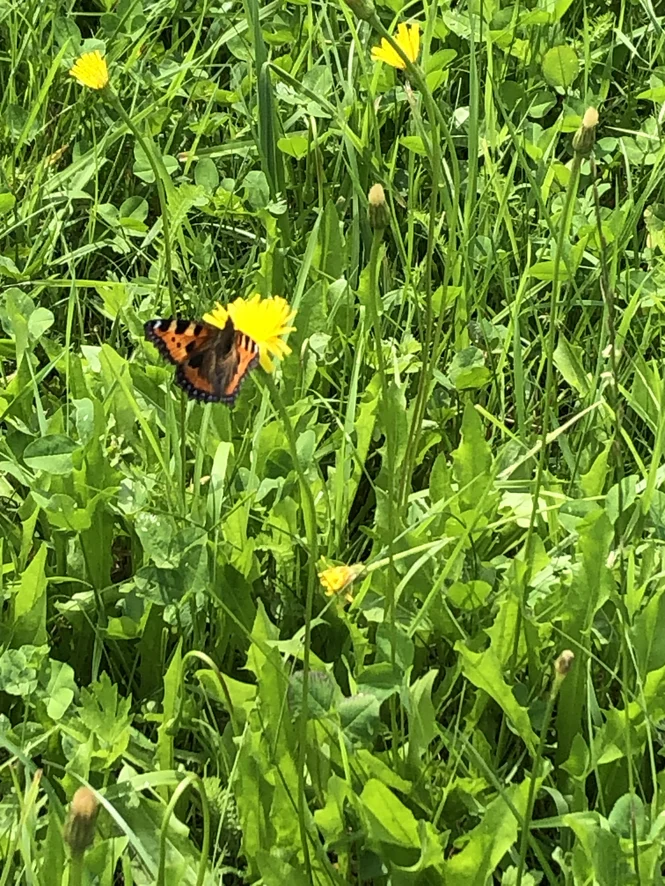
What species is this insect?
Aglais urticae
